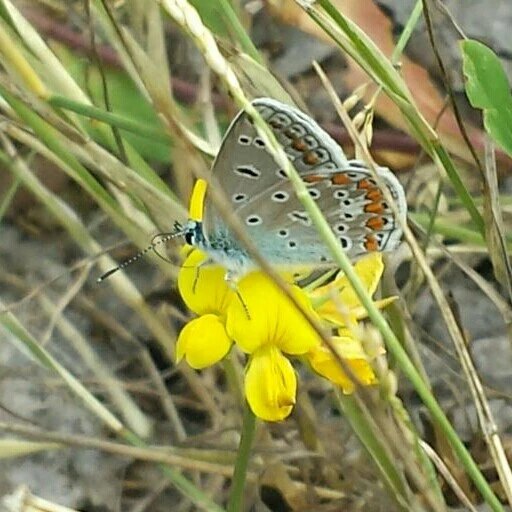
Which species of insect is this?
Polyommatus icarus
